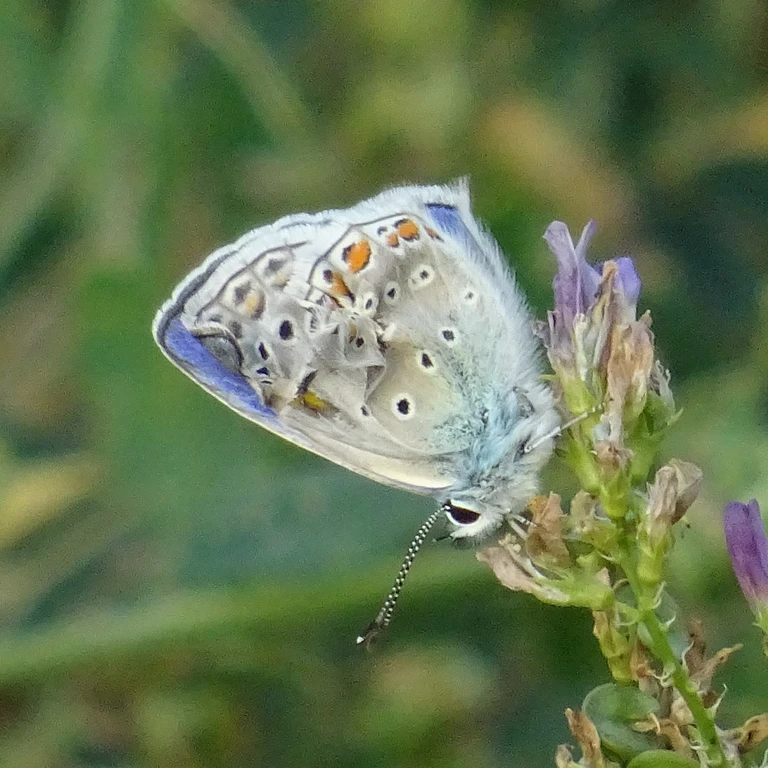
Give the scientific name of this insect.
Polyommatus icarus
